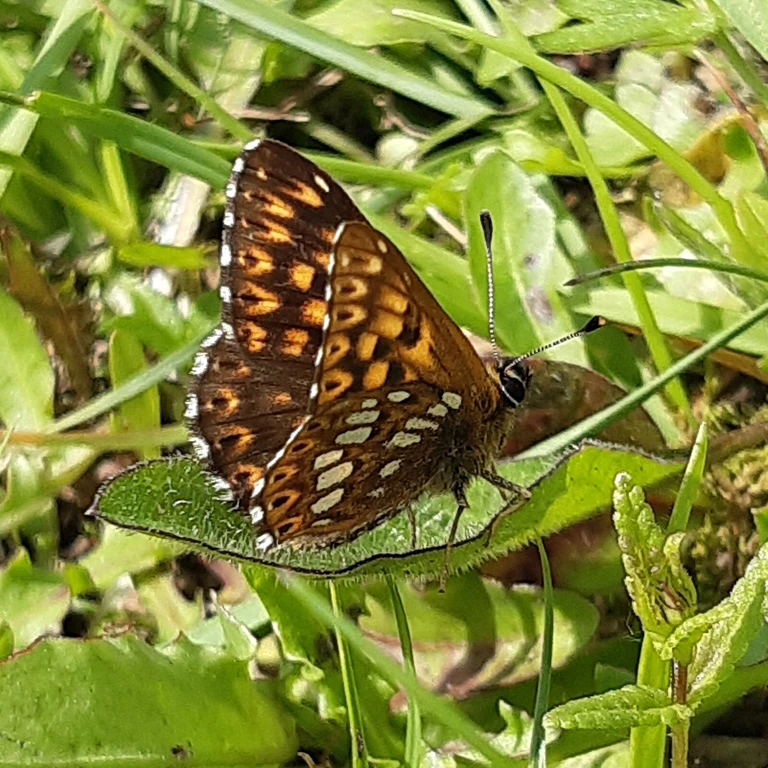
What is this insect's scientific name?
Hamearis lucina
